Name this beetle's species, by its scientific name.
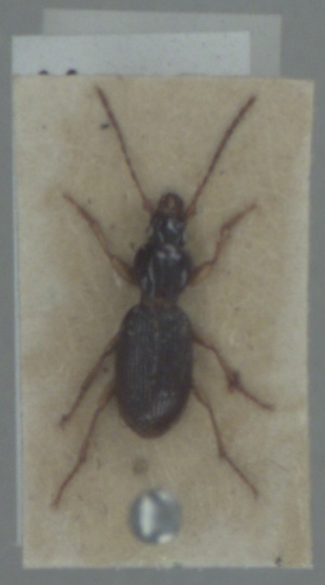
Stomis pumicatus
